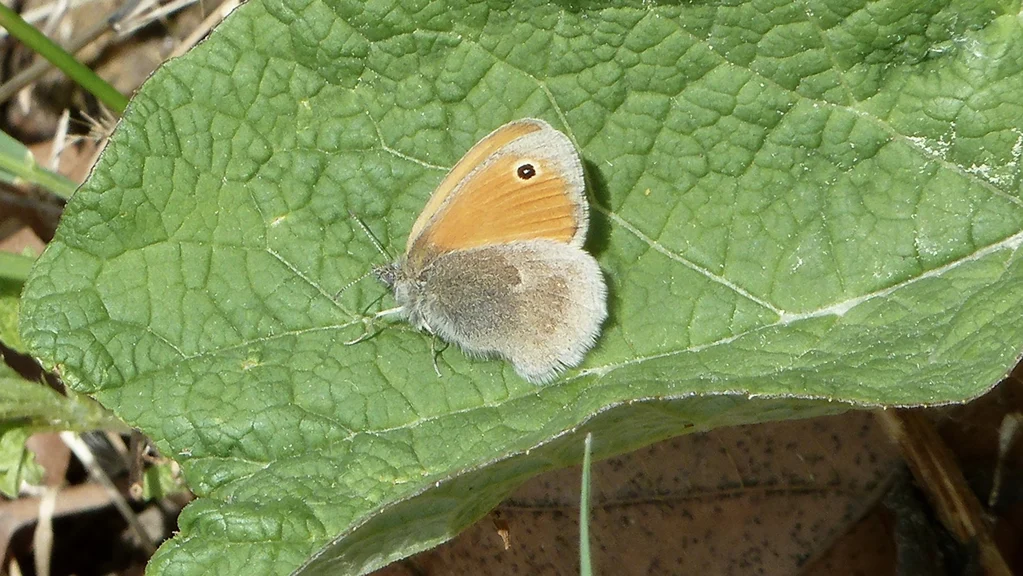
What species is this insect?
Coenonympha pamphilus
